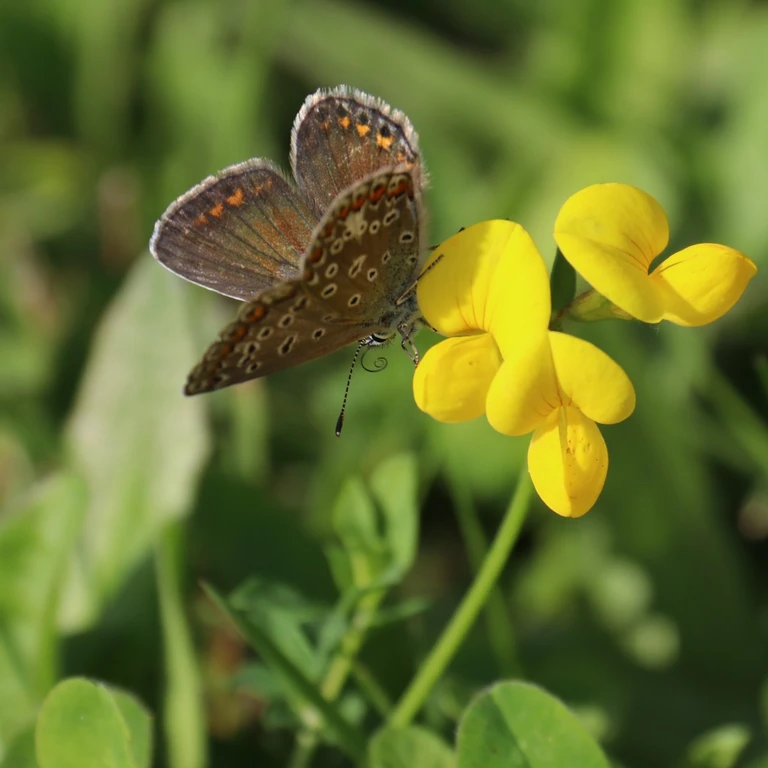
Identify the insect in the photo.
Polyommatus icarus
